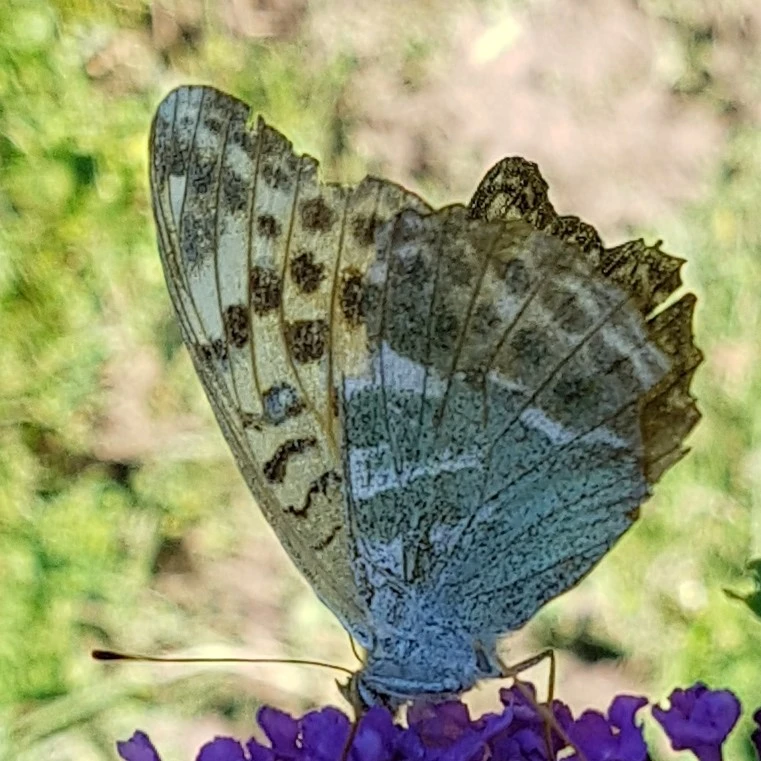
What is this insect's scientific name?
Argynnis paphia
